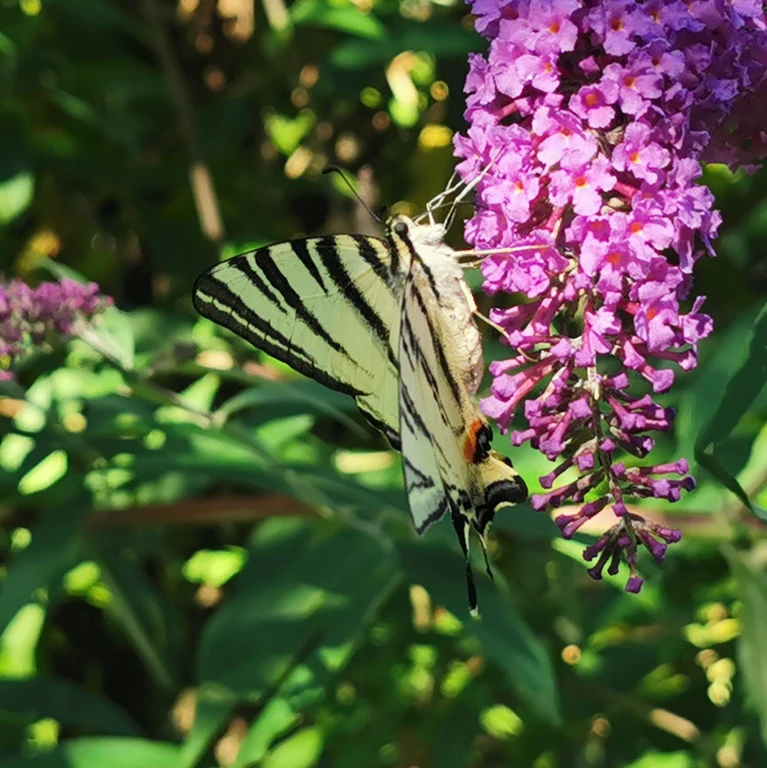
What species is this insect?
Iphiclides podalirius
